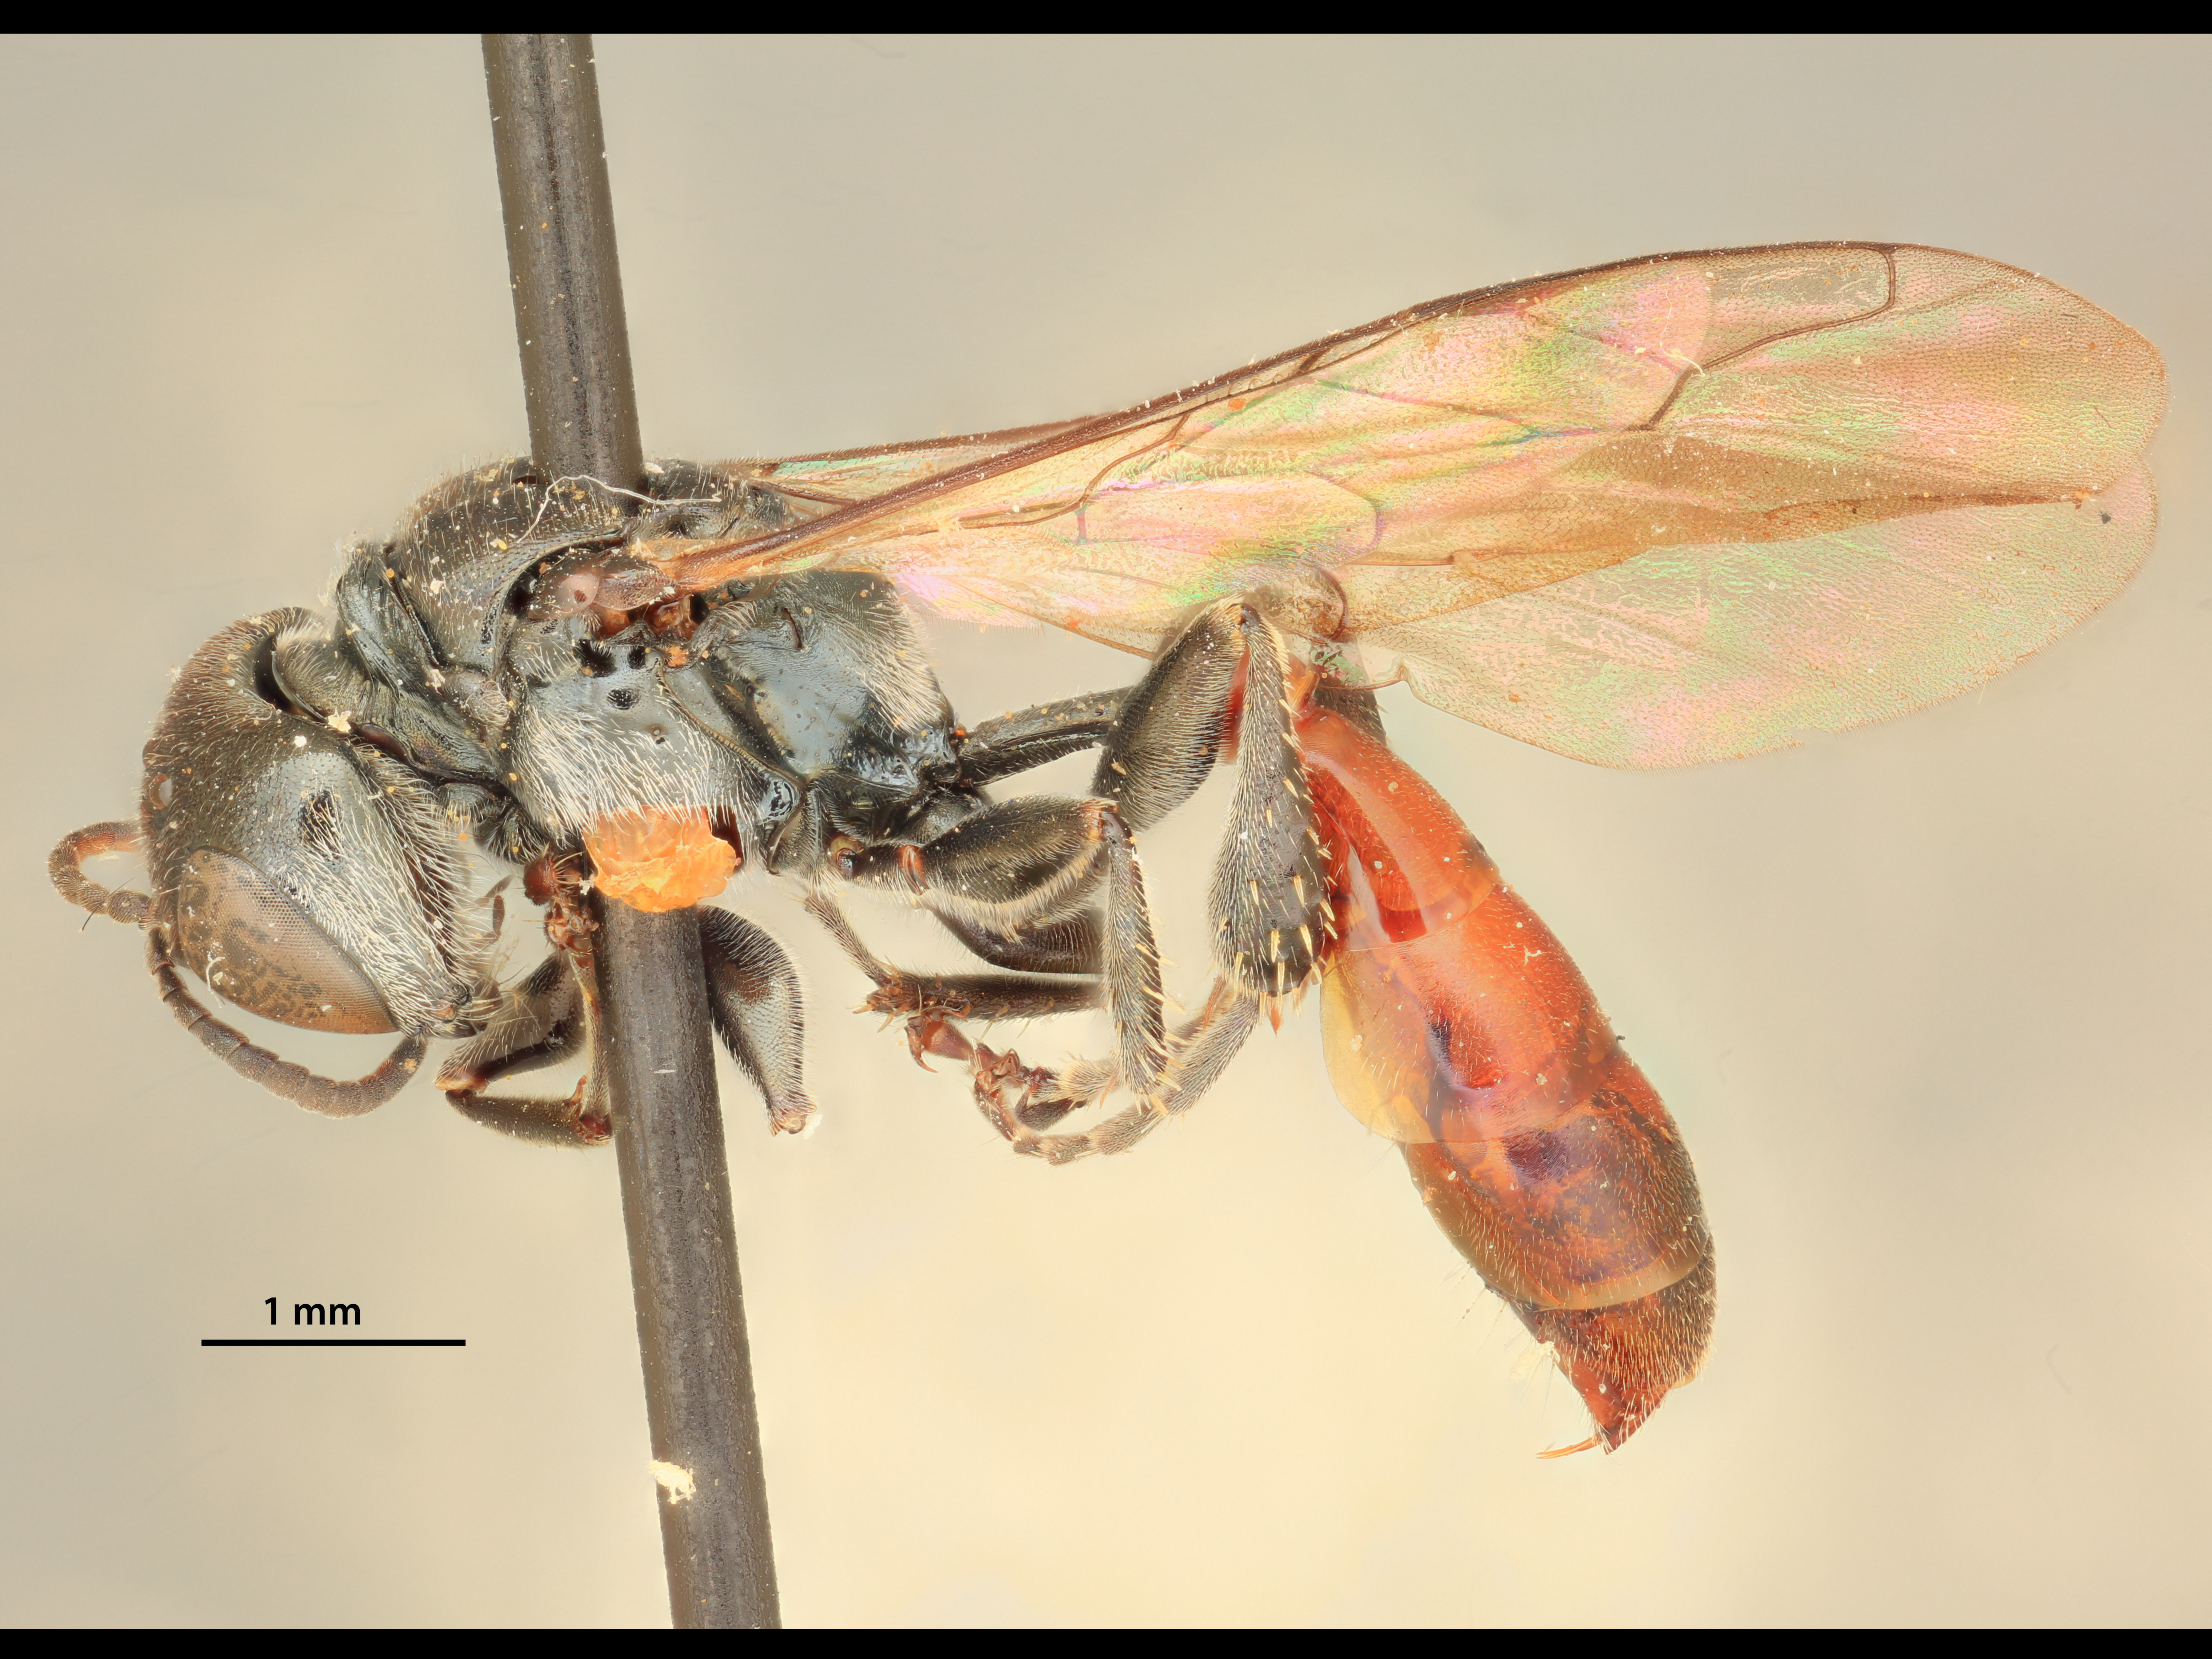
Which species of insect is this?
Podagritus acollae
